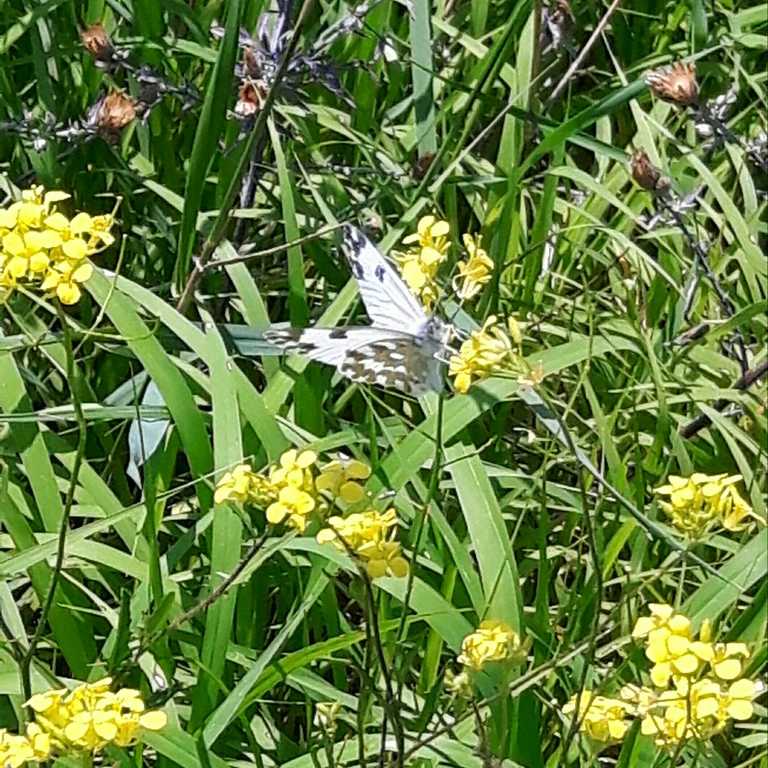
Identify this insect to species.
Pontia edusa
